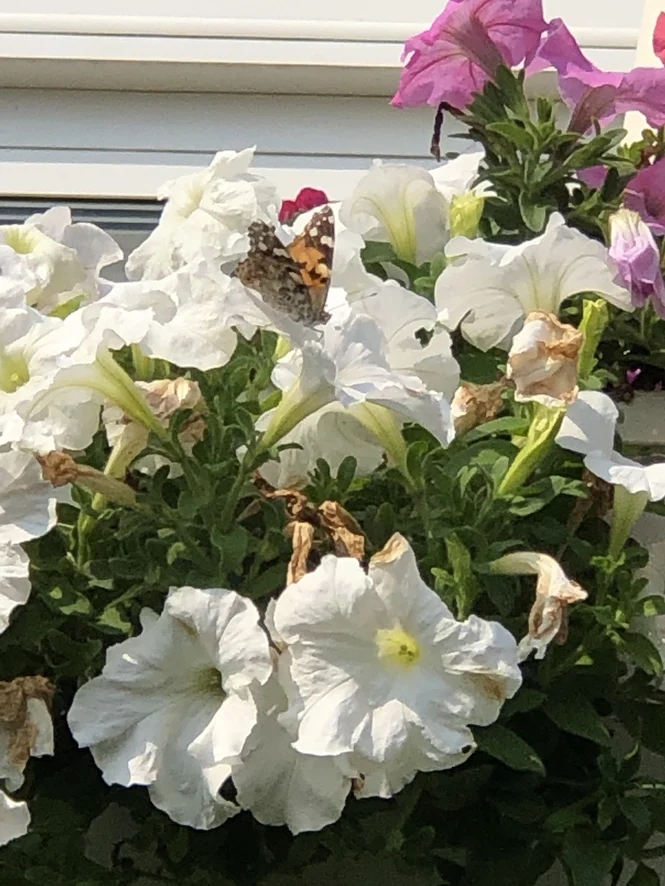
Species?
Vanessa cardui
